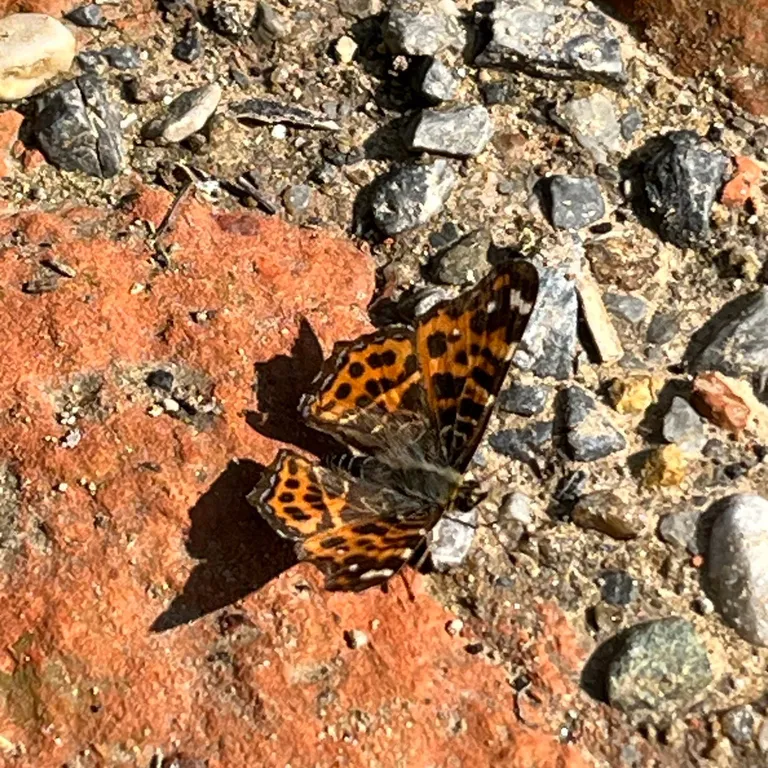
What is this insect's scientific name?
Araschnia levana
